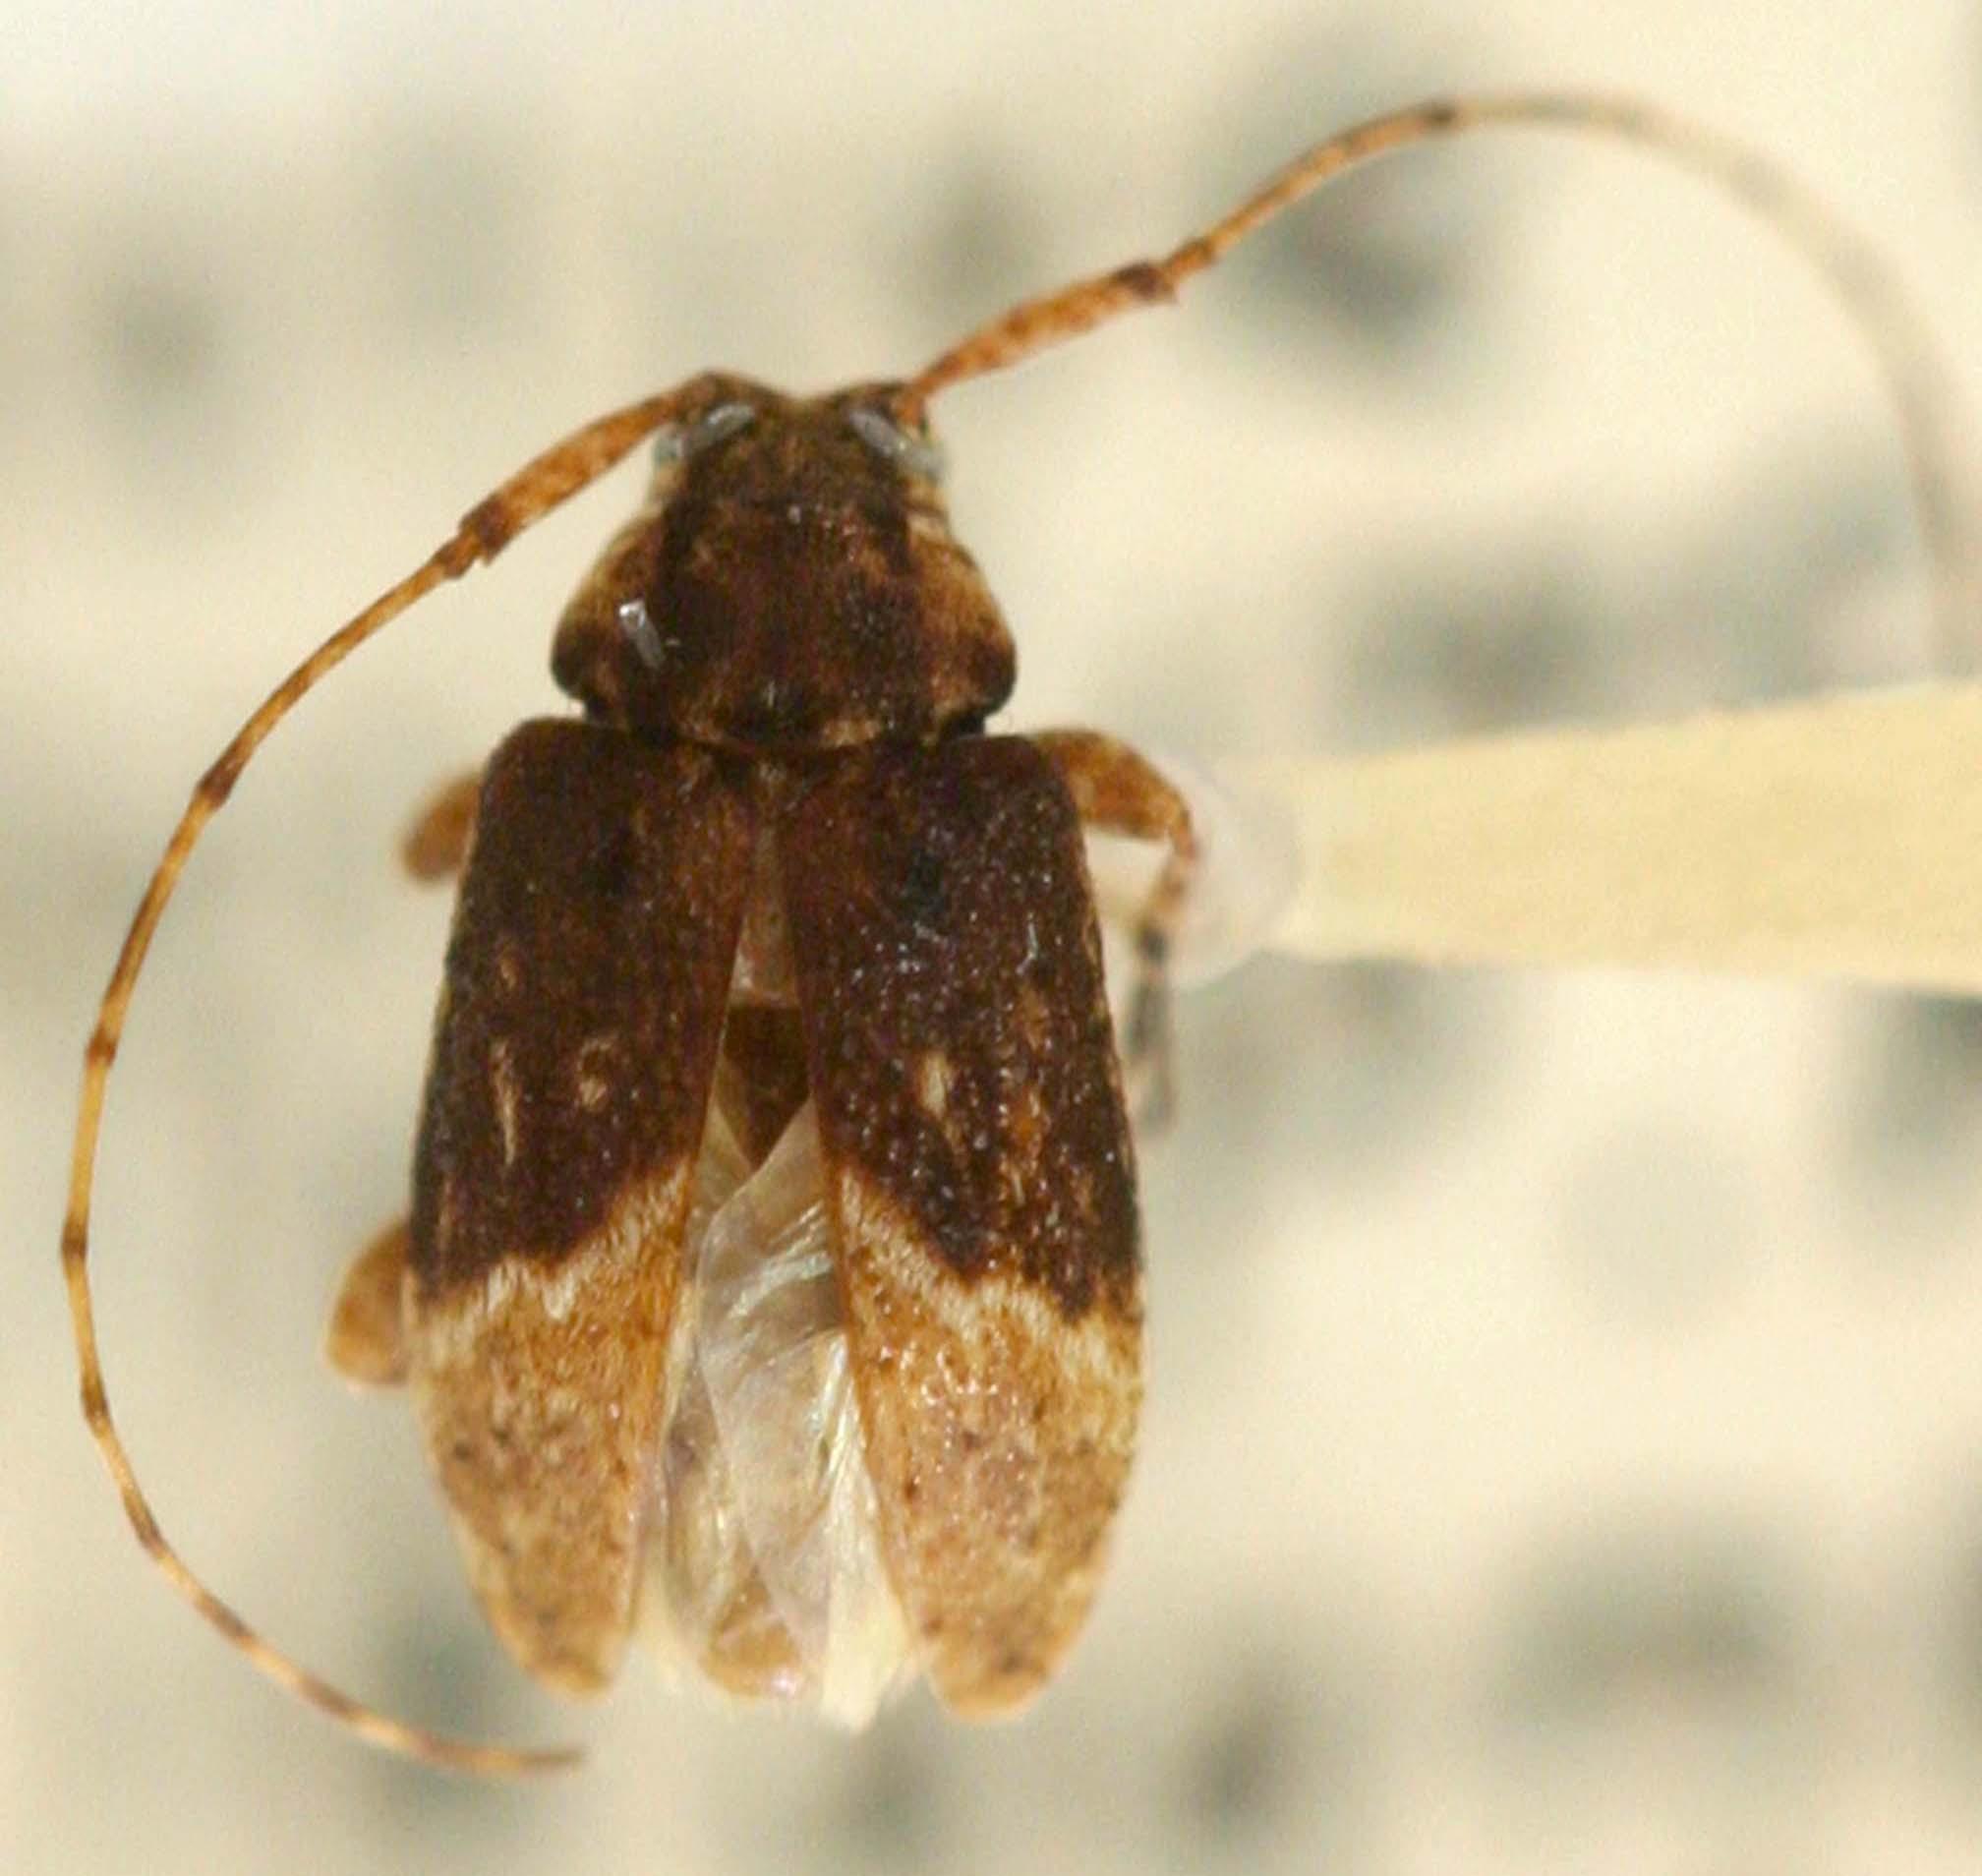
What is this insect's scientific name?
Antilleptostylus nigricans (also Leptostylus nigricans)
